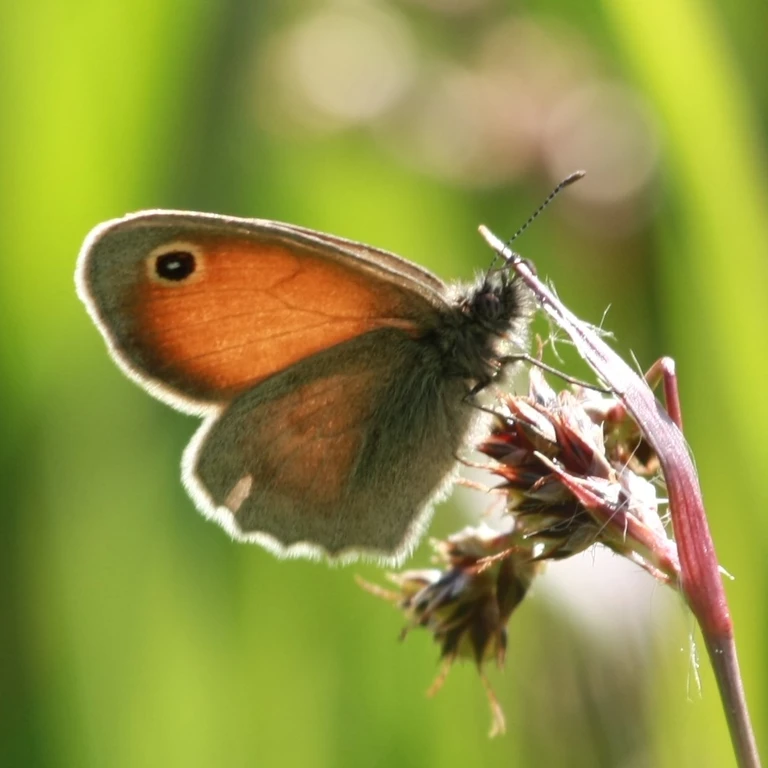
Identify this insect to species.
Coenonympha pamphilus
